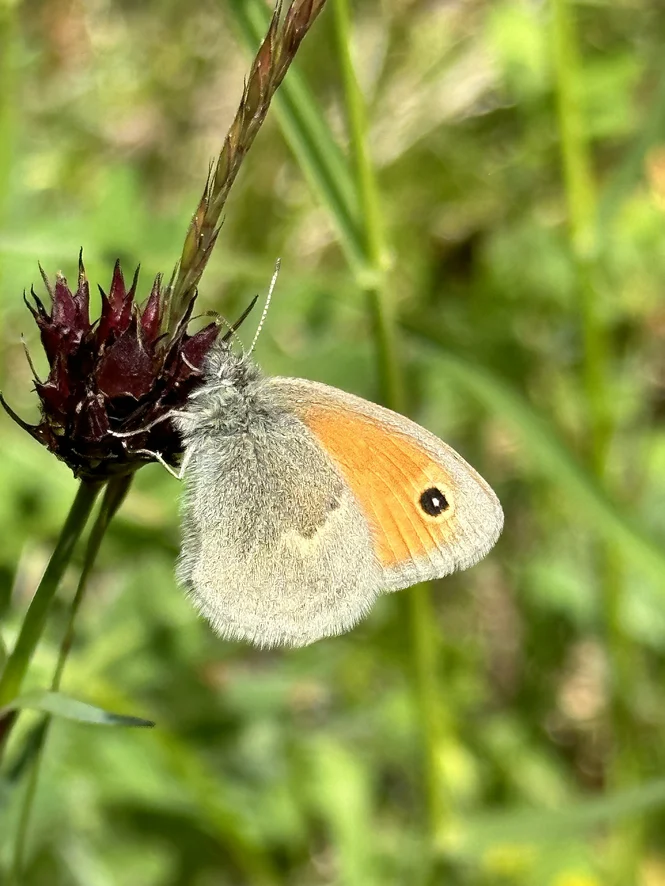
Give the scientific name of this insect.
Coenonympha pamphilus
